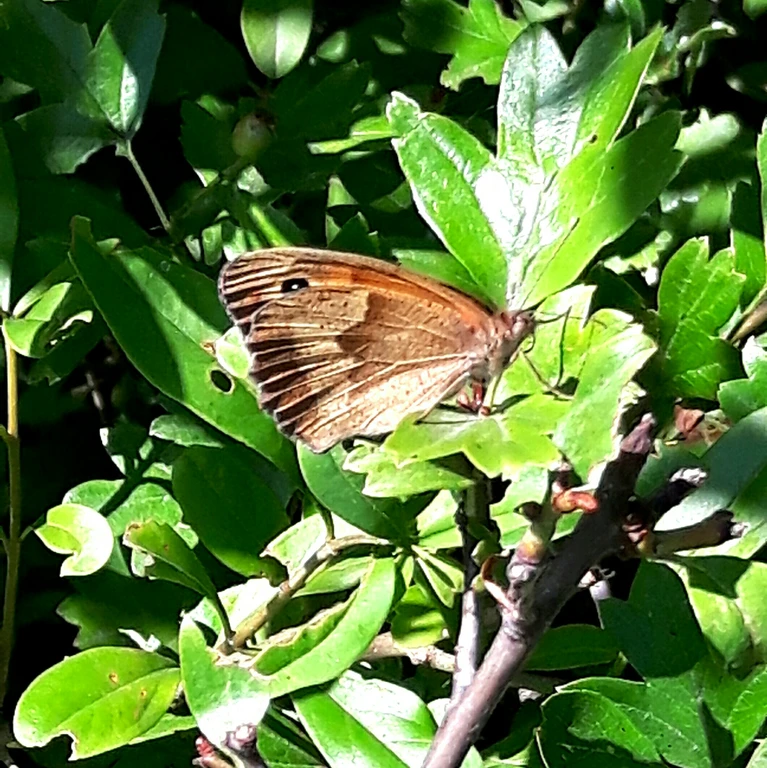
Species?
Maniola jurtina
